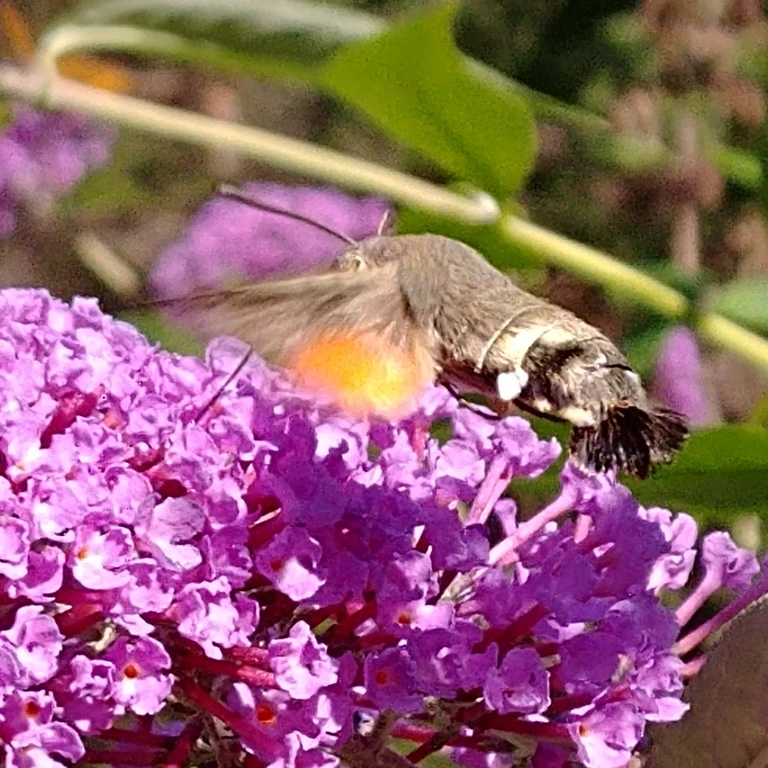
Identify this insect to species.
Macroglossum stellatarum
